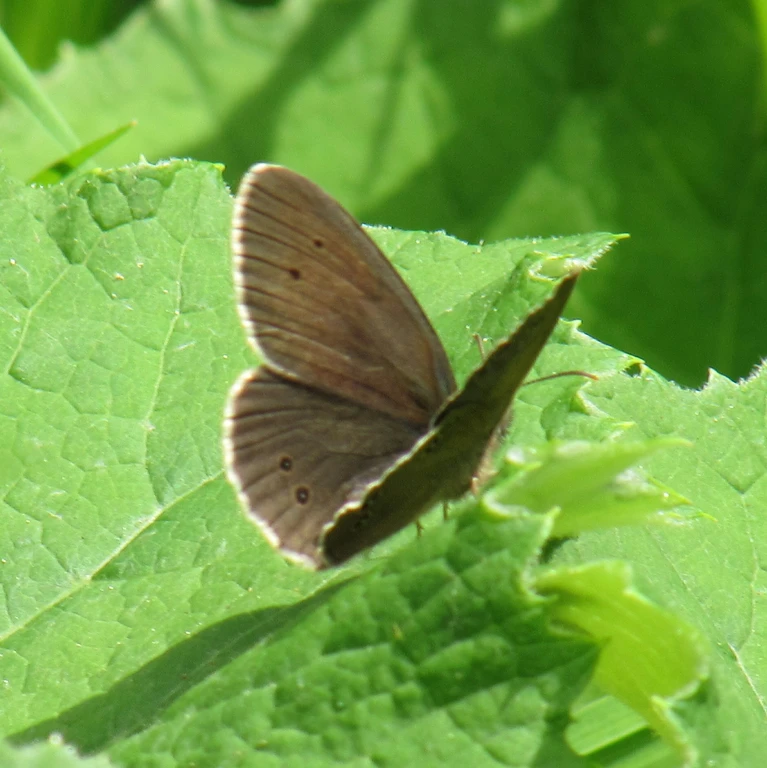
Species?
Aphantopus hyperantus
